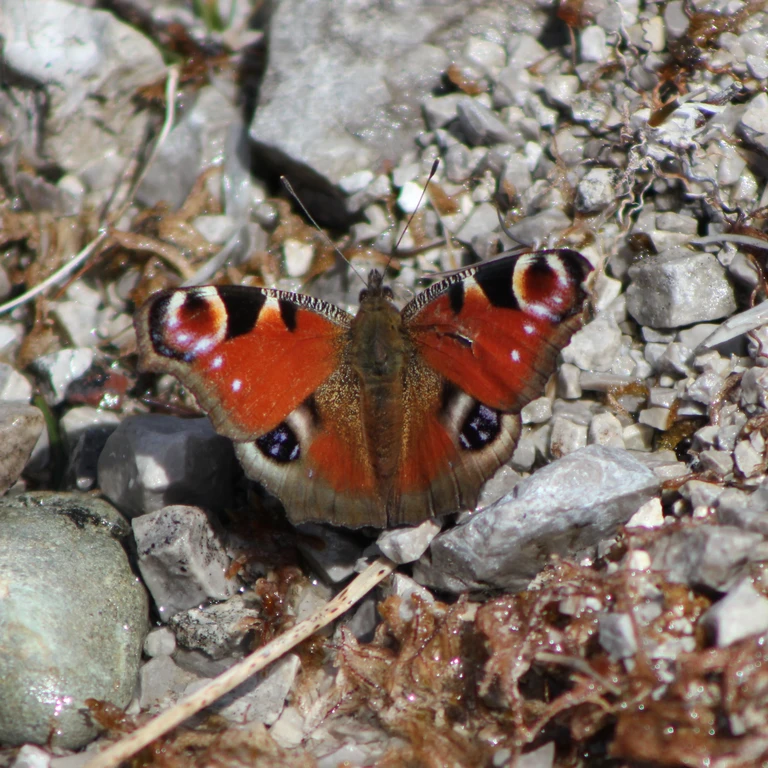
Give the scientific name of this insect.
Aglais io
